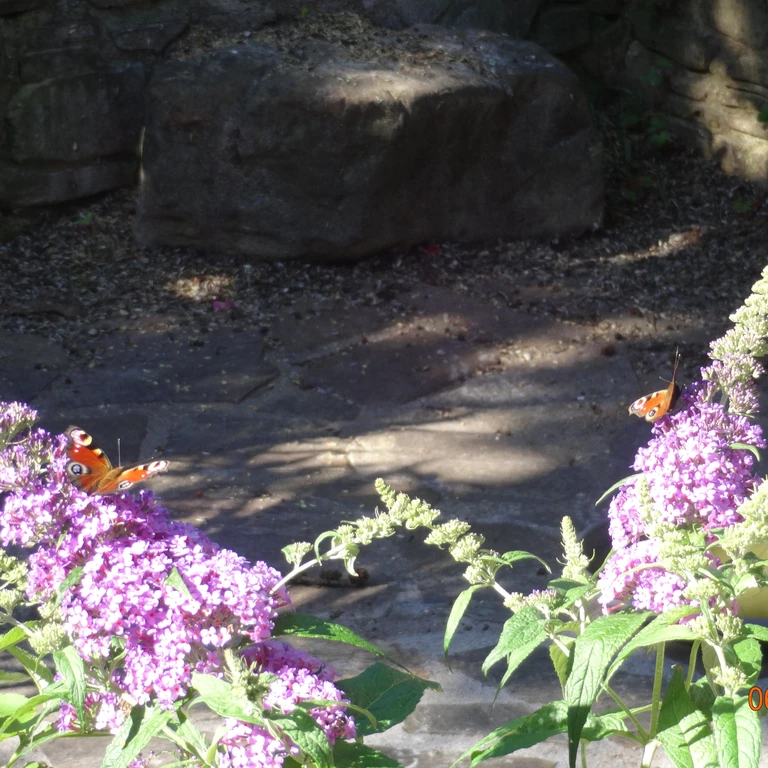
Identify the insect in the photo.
Aglais io
